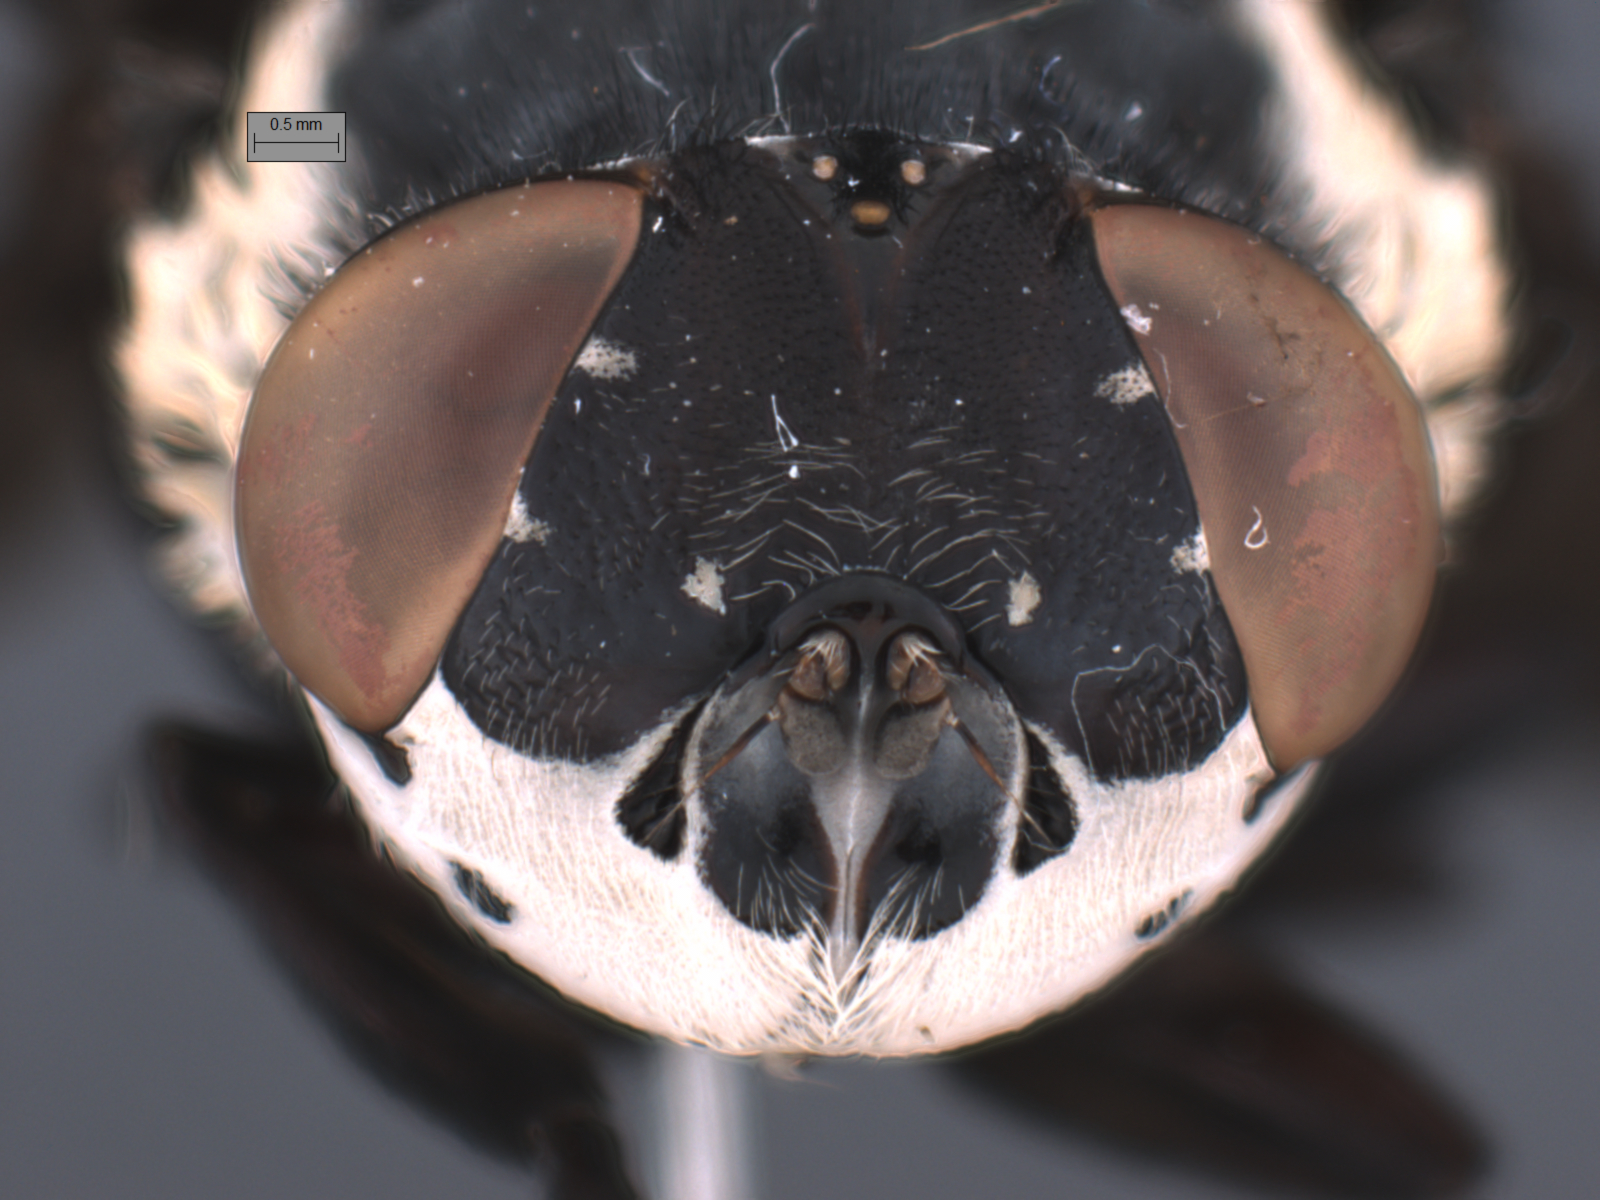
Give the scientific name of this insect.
Cuterebra fontinella
